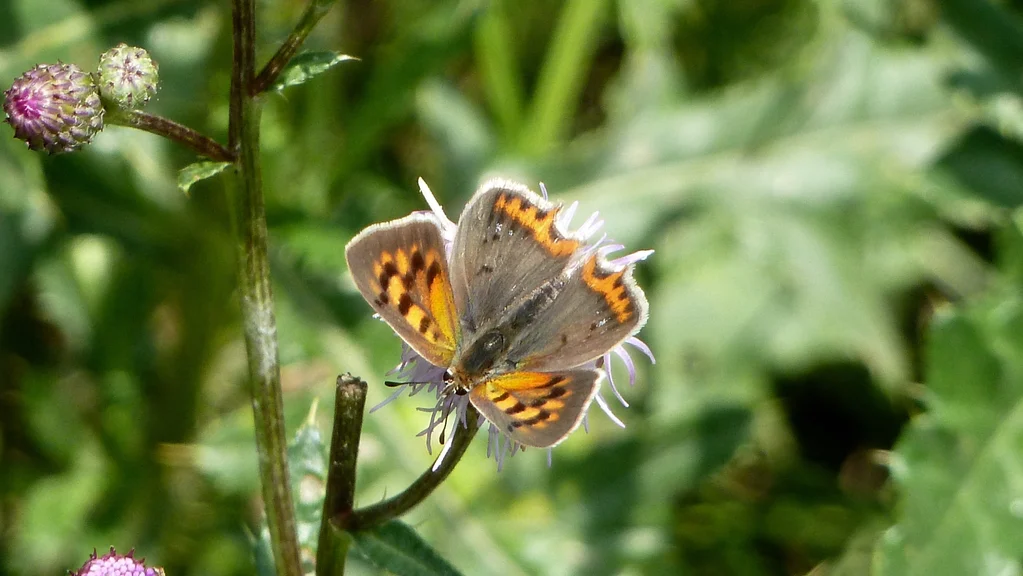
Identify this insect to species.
Lycaena phlaeas
